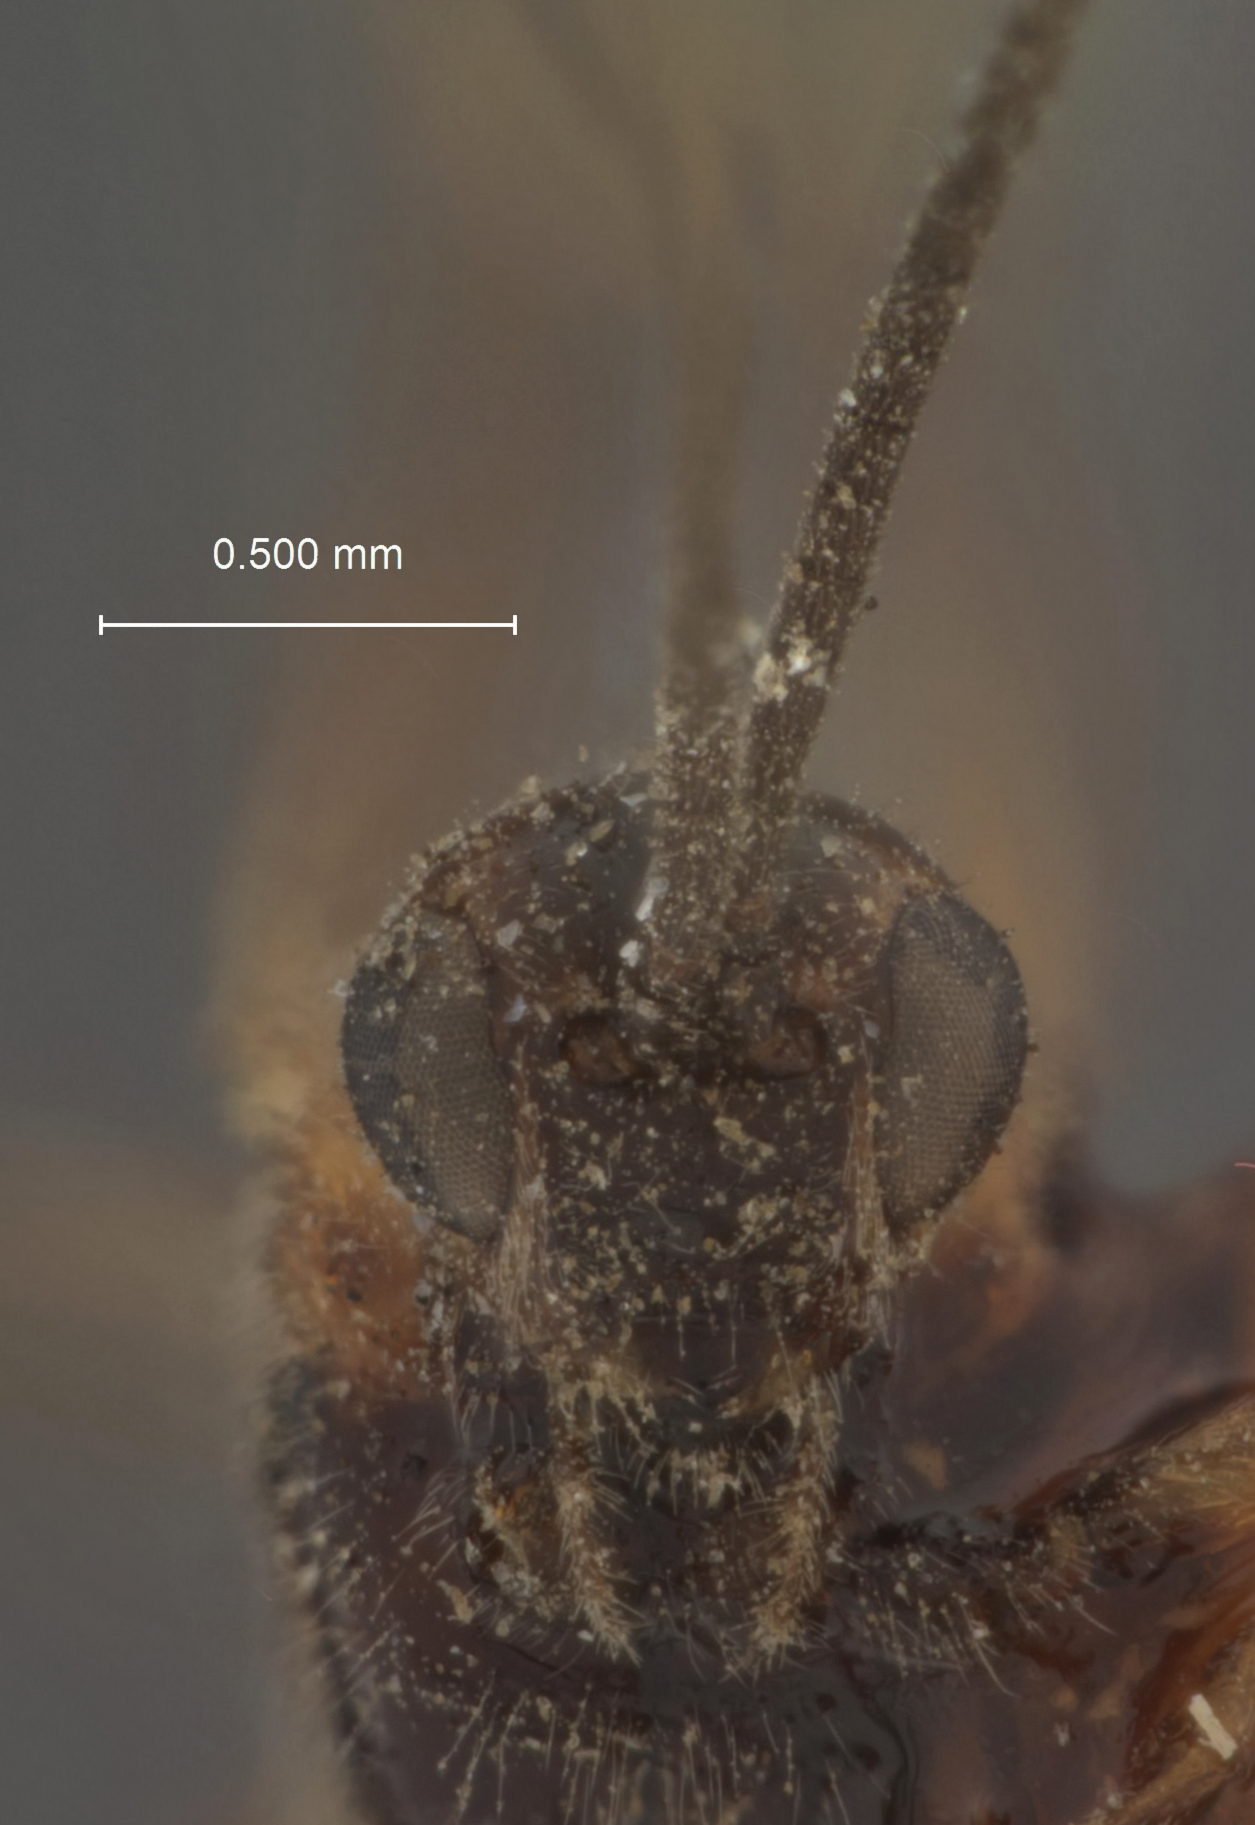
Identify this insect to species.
Microbracon hyslopi
